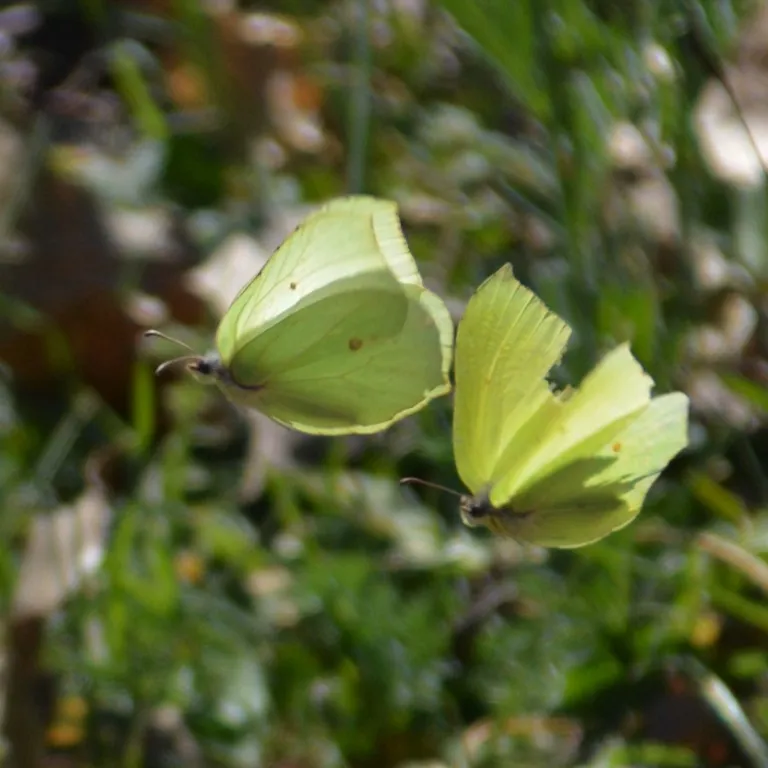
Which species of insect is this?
Gonepteryx rhamni
